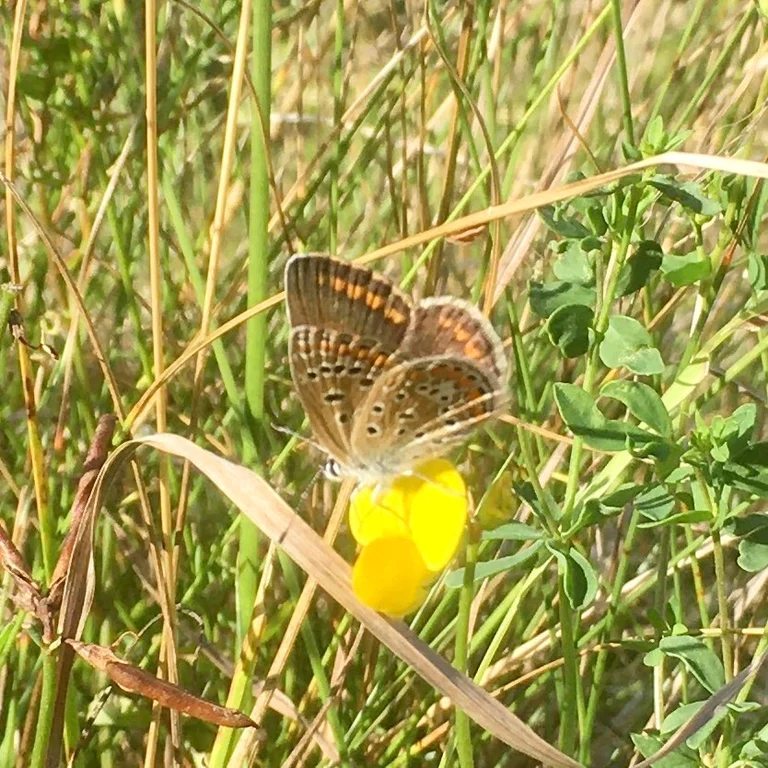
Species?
Polyommatus icarus
